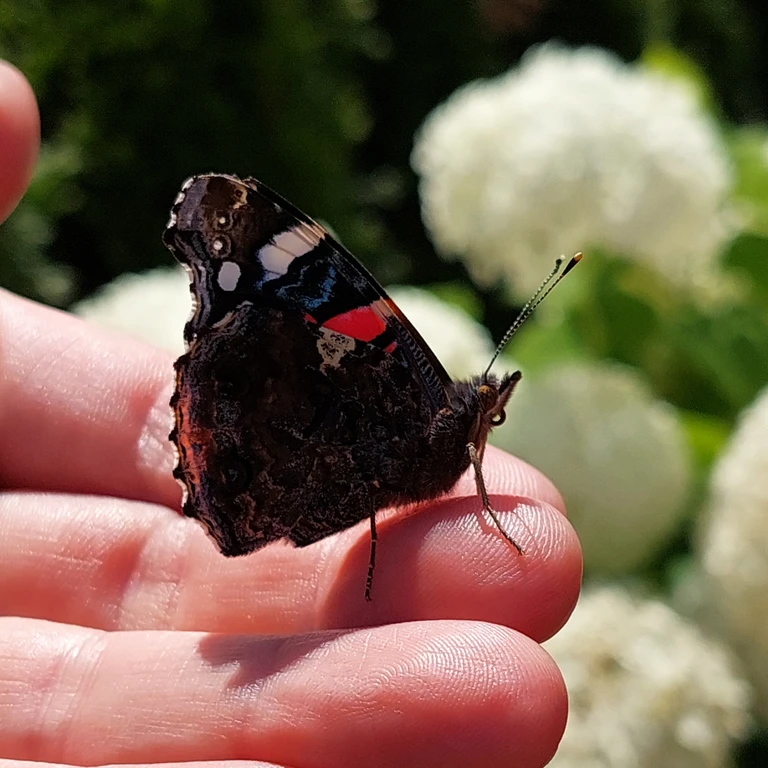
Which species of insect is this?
Vanessa atalanta
